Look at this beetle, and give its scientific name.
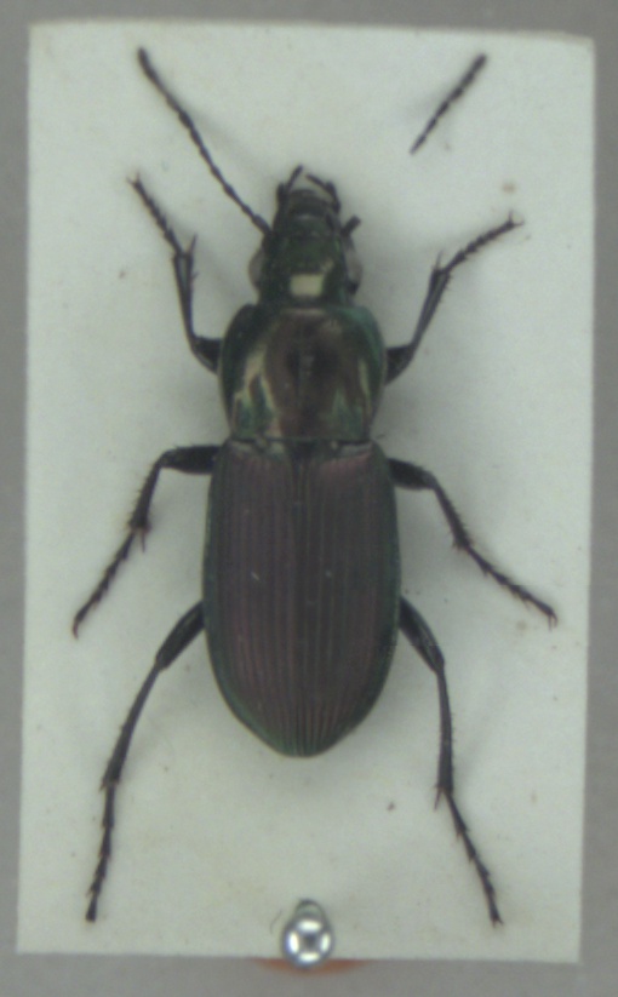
Poecilus lepidus
